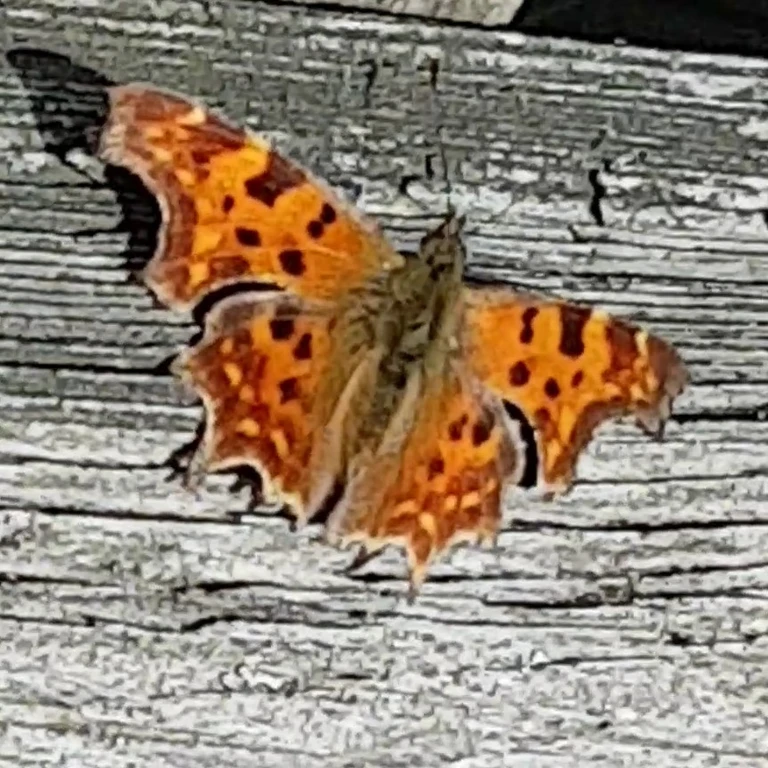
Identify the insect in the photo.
Polygonia c-album
